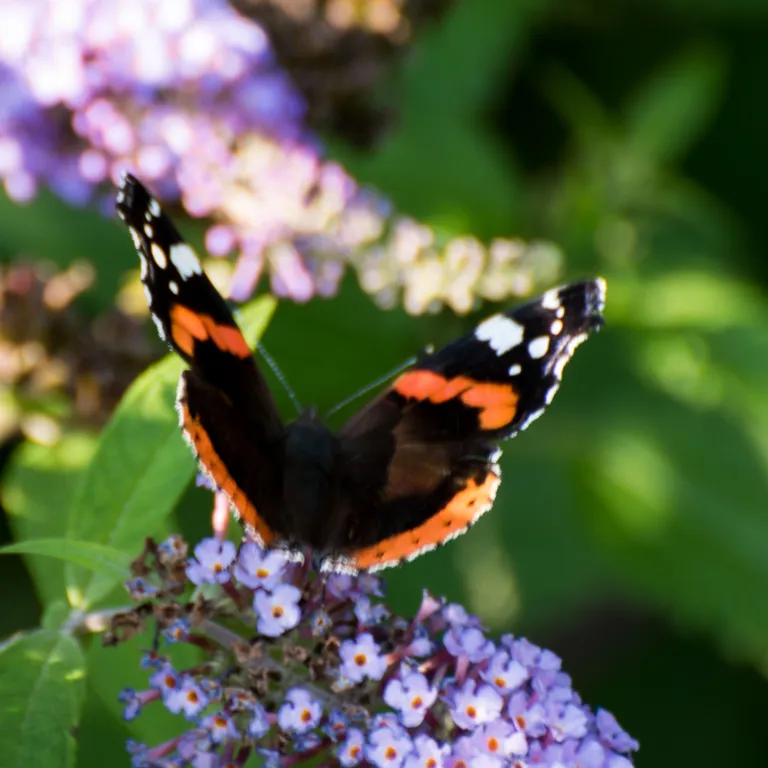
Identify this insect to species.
Vanessa atalanta
